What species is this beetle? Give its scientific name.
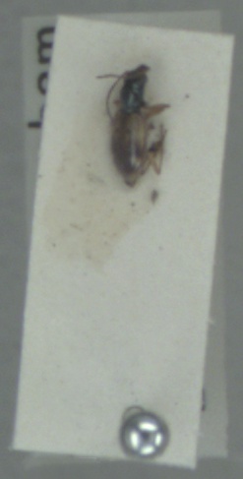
Bembidion articulatum
